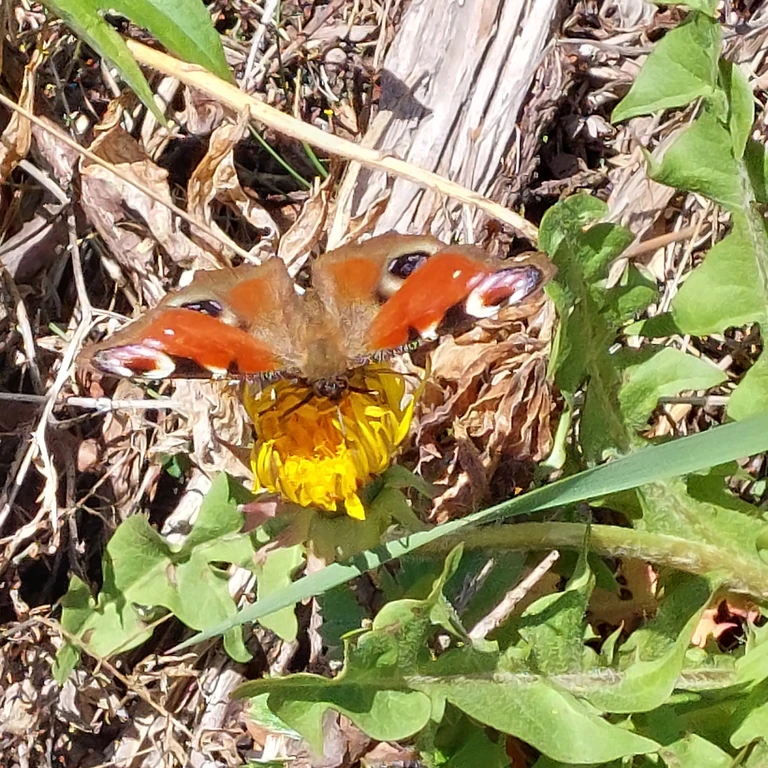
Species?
Aglais io
